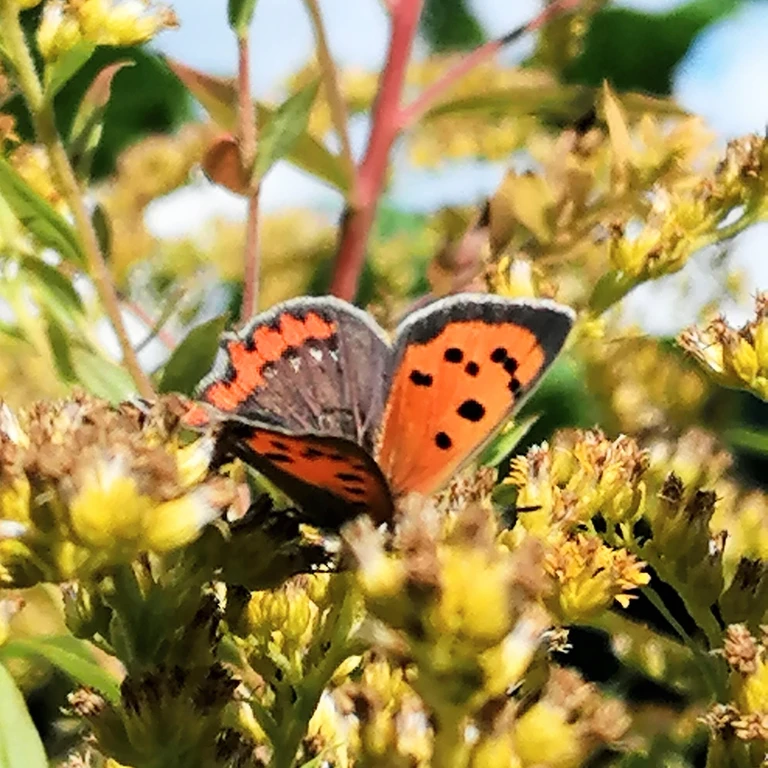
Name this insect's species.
Lycaena phlaeas
